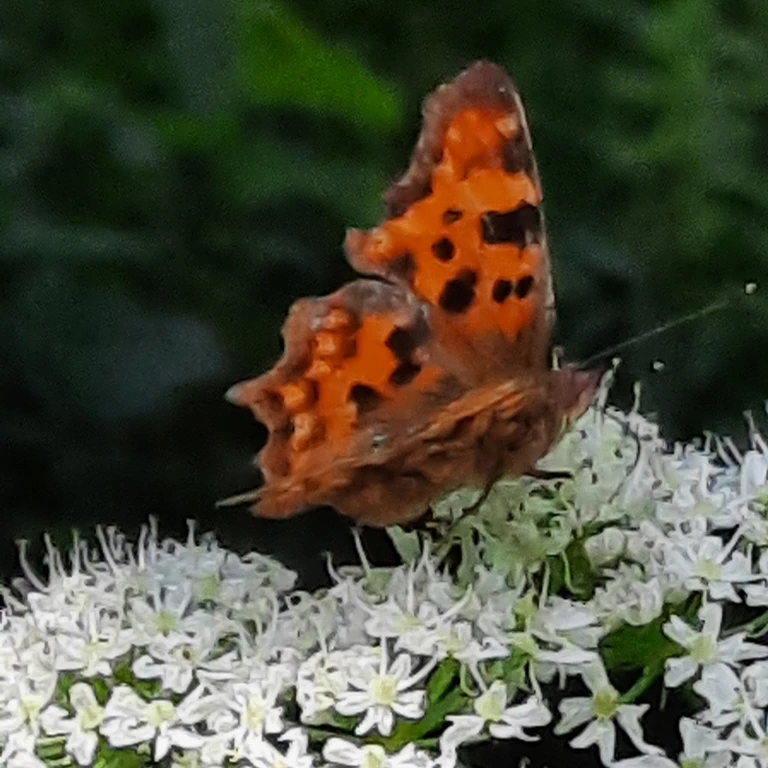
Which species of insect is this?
Polygonia c-album
